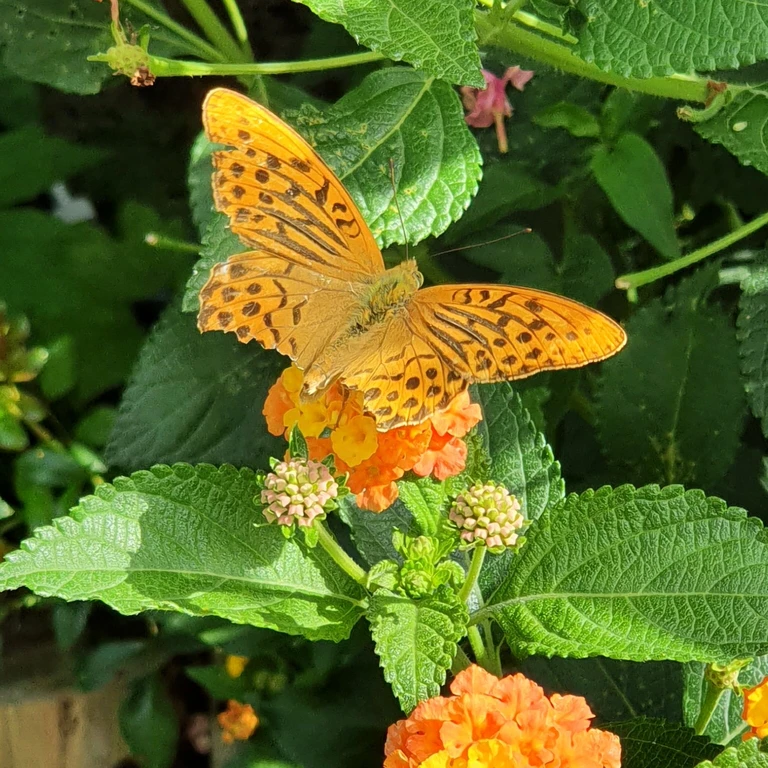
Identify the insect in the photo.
Argynnis paphia
